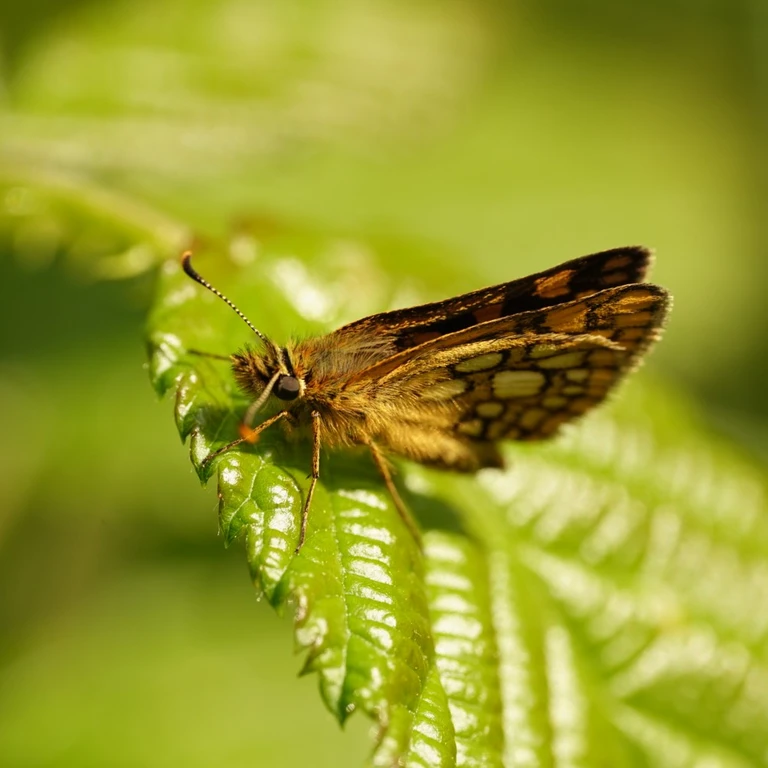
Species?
Carterocephalus palaemon
